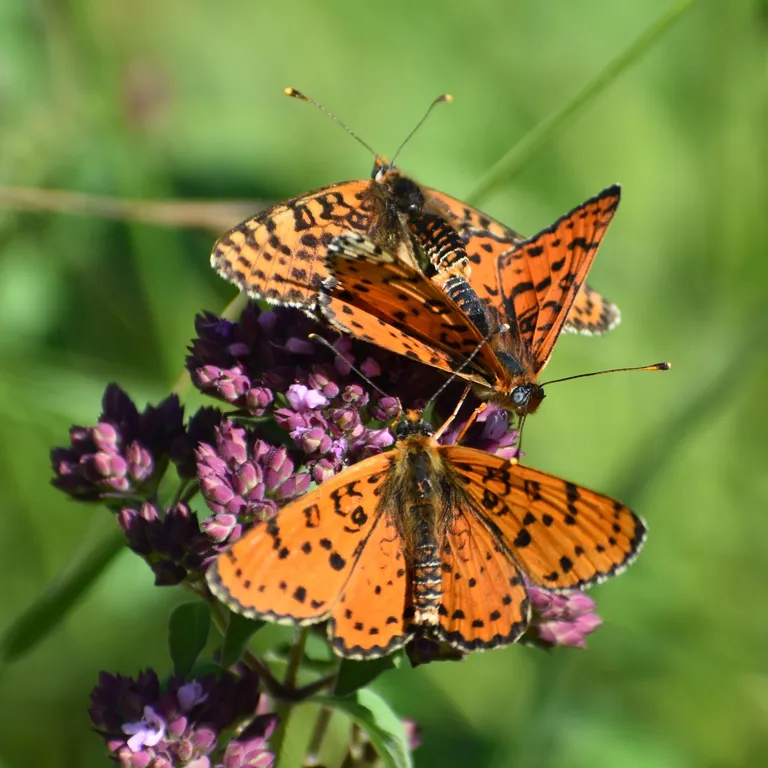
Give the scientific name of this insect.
Melitaea didyma
